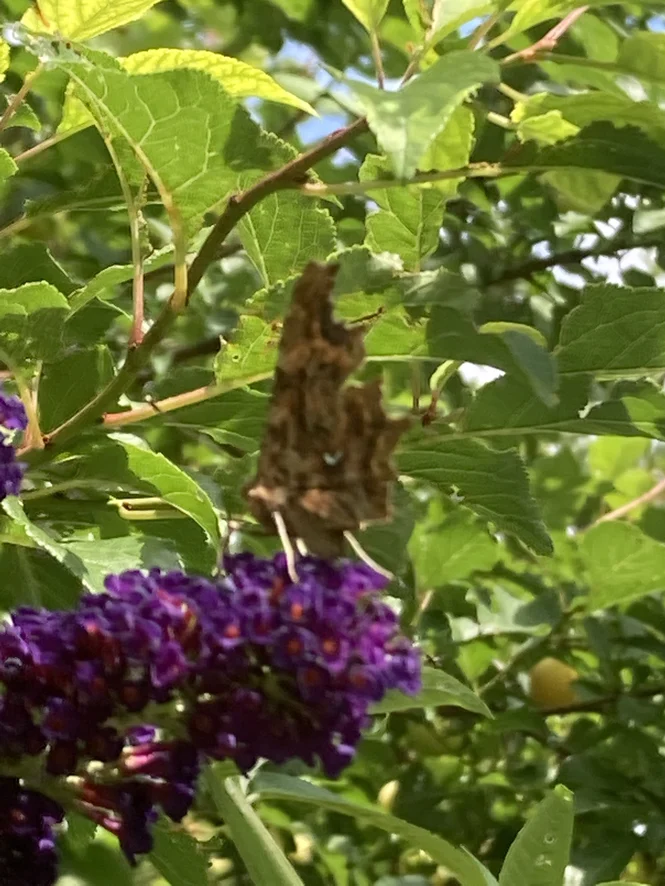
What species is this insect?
Polygonia c-album
